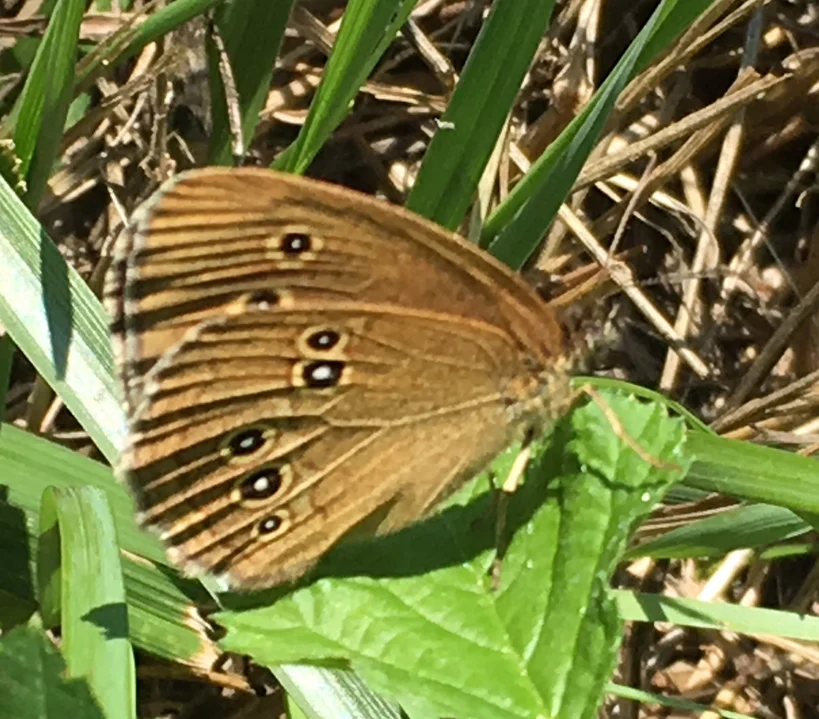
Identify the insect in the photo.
Aphantopus hyperantus
